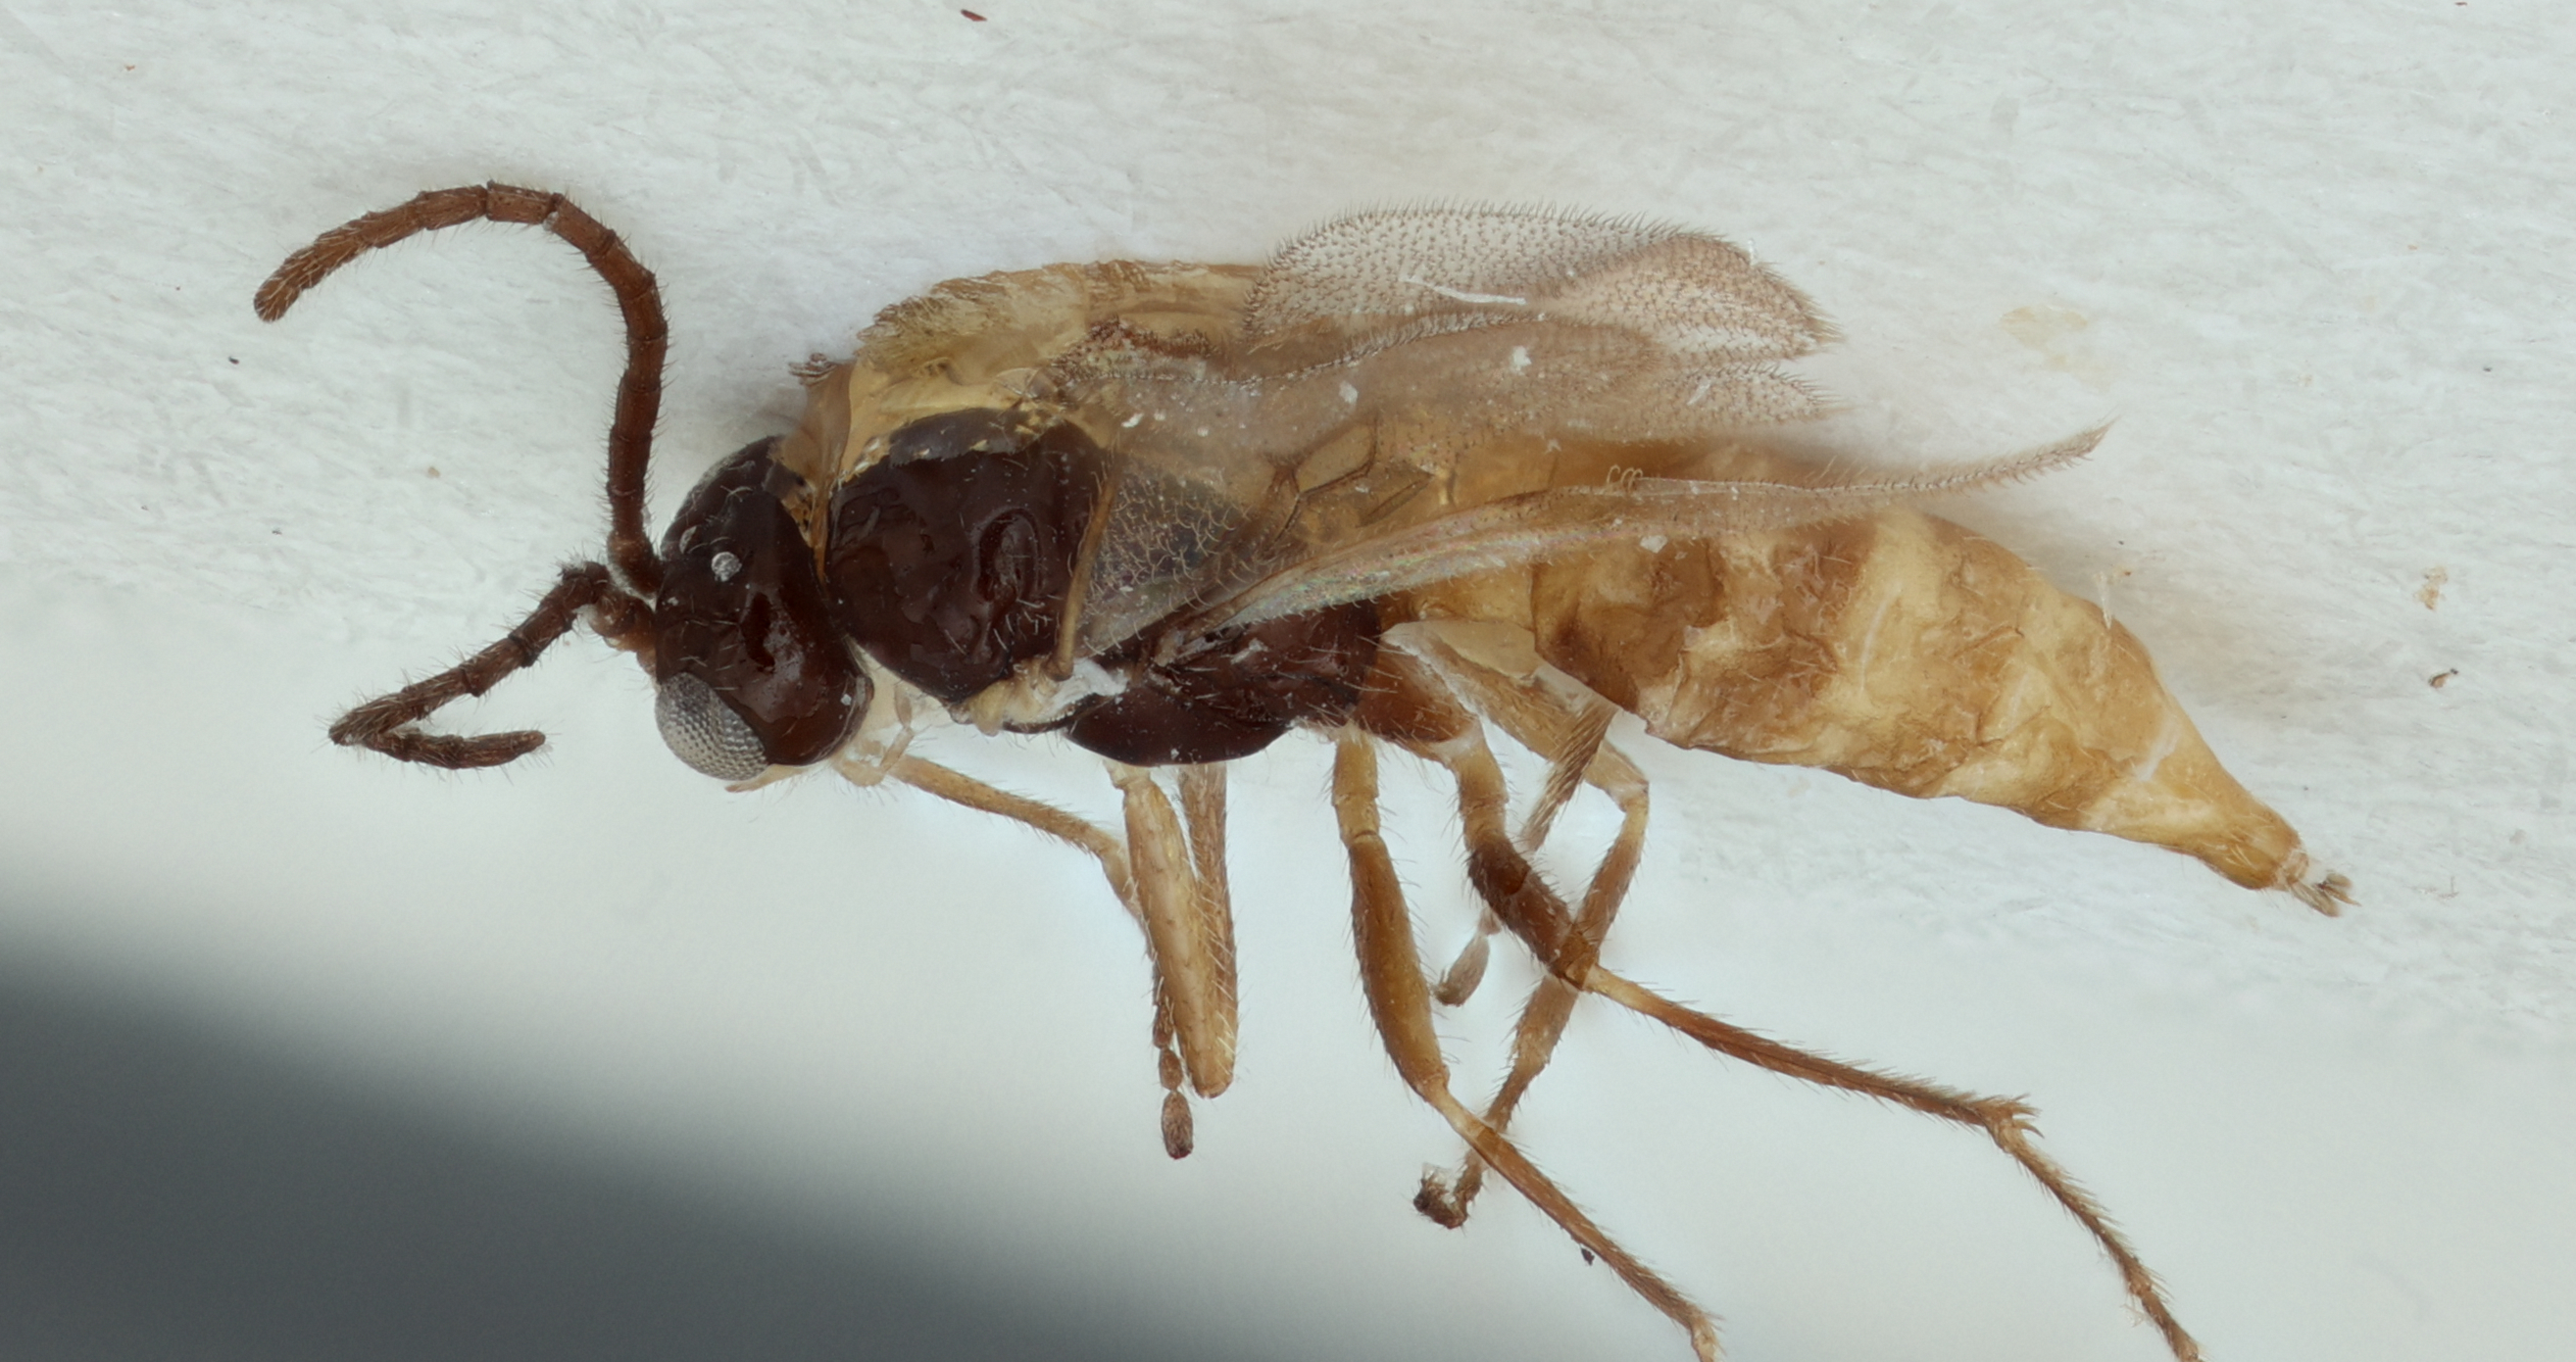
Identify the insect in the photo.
Aphidius segmentatus
